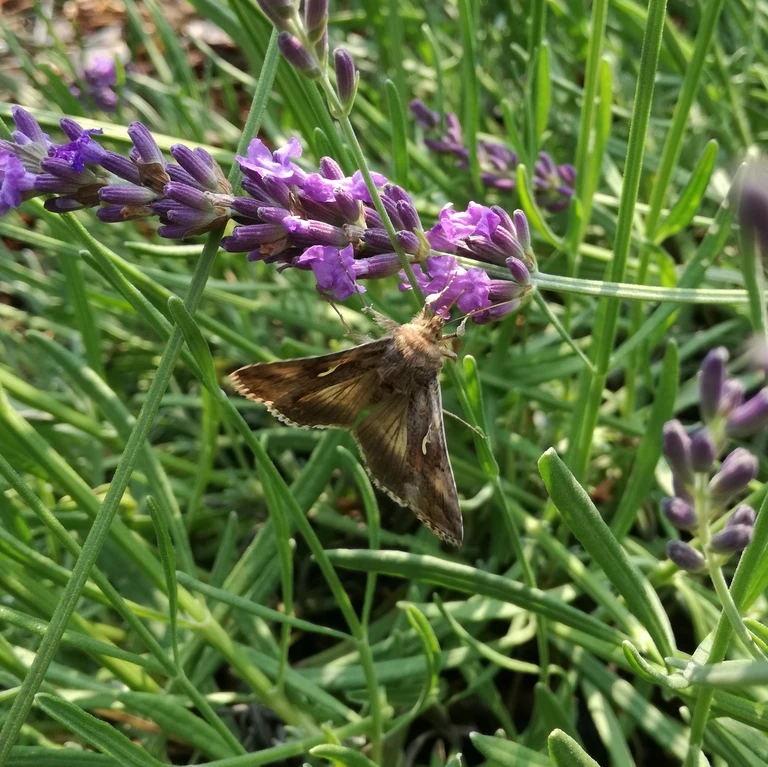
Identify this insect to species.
Autographa gamma
